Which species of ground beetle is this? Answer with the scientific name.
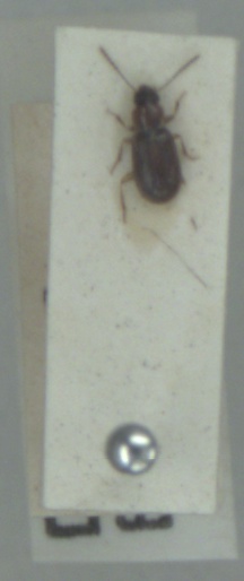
Acupalpus dubius
